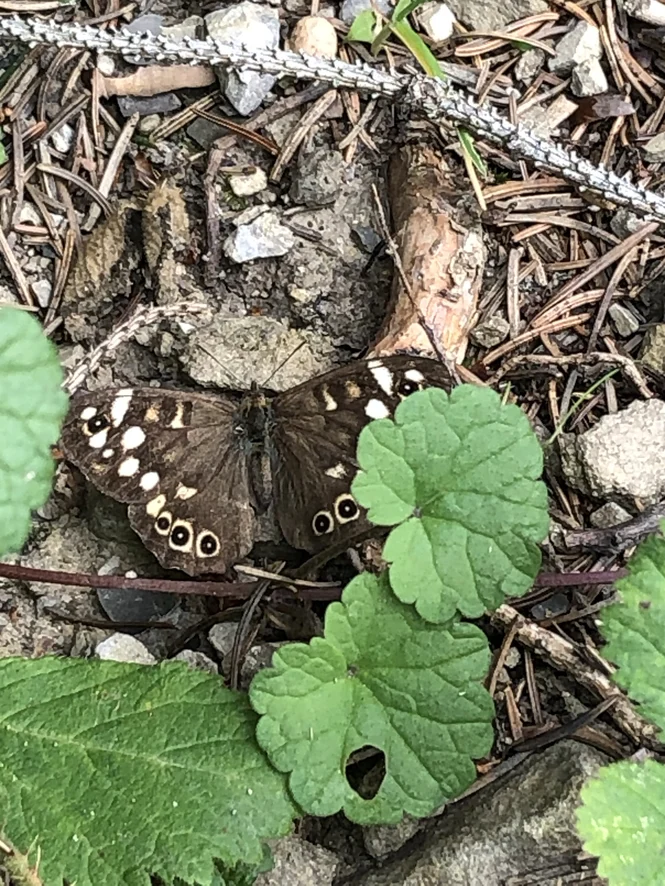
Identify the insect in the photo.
Pararge aegeria
